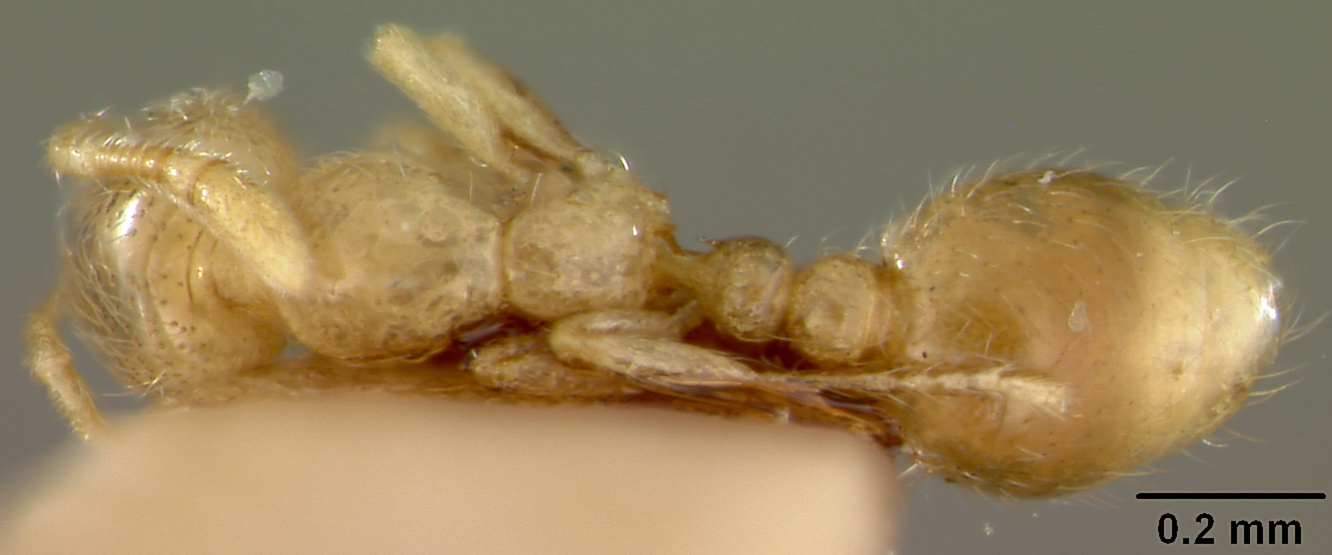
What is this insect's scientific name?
Solenopsis fugax
